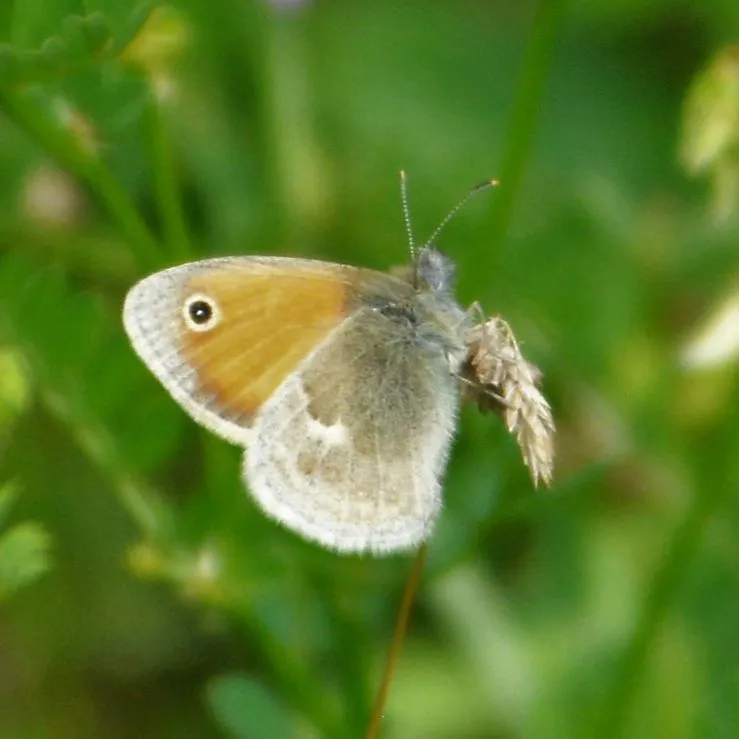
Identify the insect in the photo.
Coenonympha pamphilus
